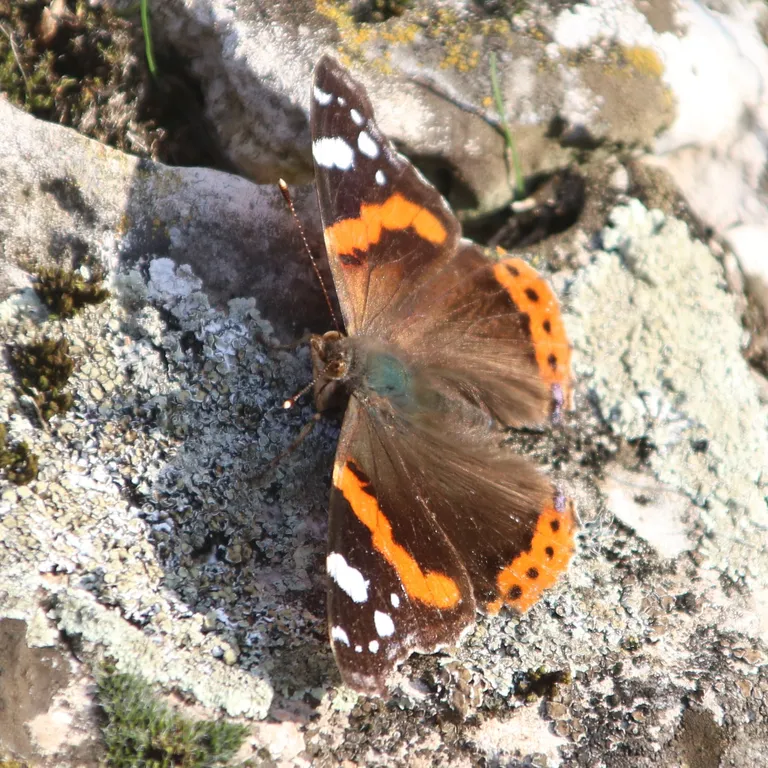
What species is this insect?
Vanessa atalanta
